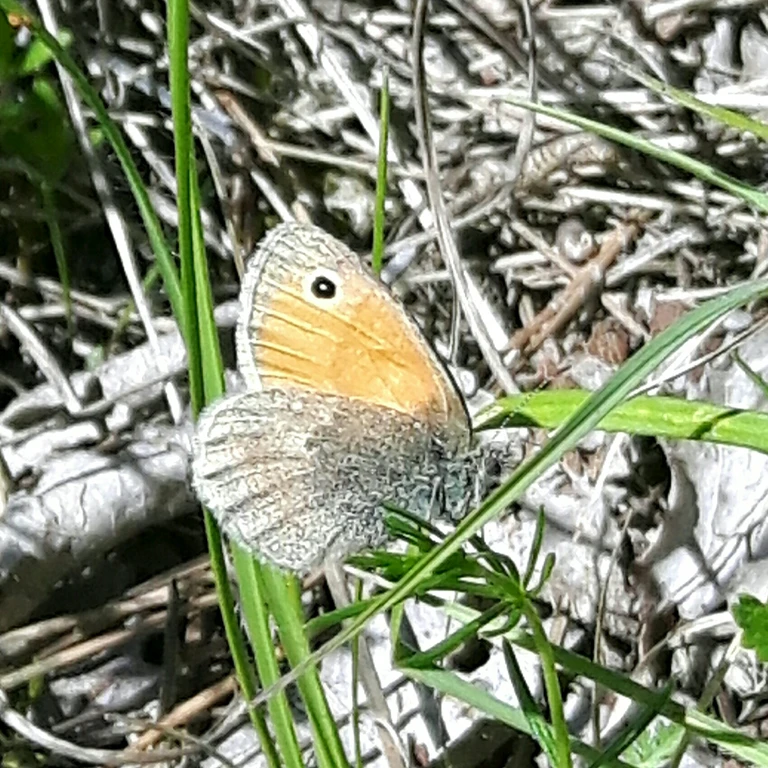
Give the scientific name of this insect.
Coenonympha pamphilus
